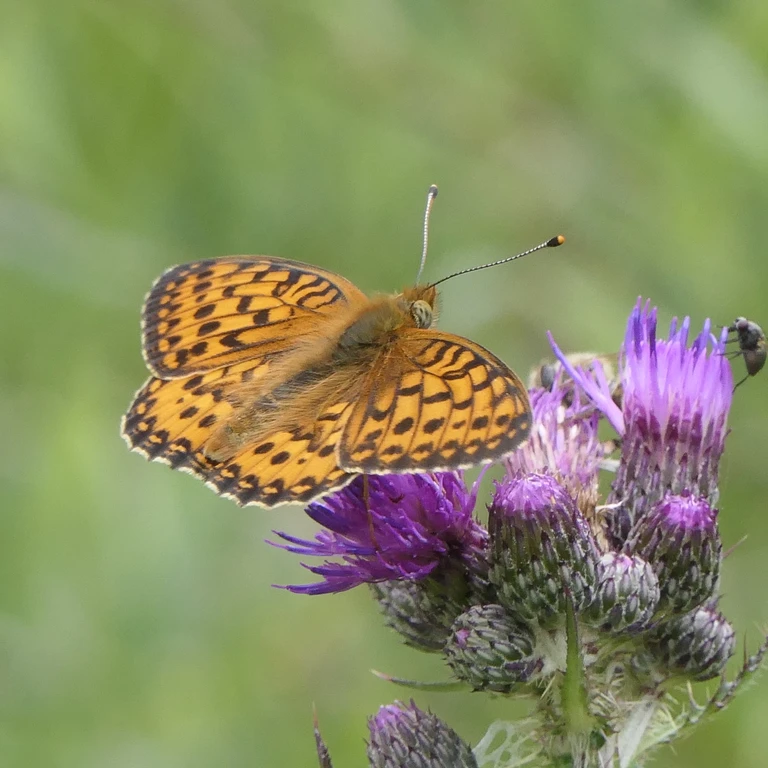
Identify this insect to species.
Speyeria aglaja
